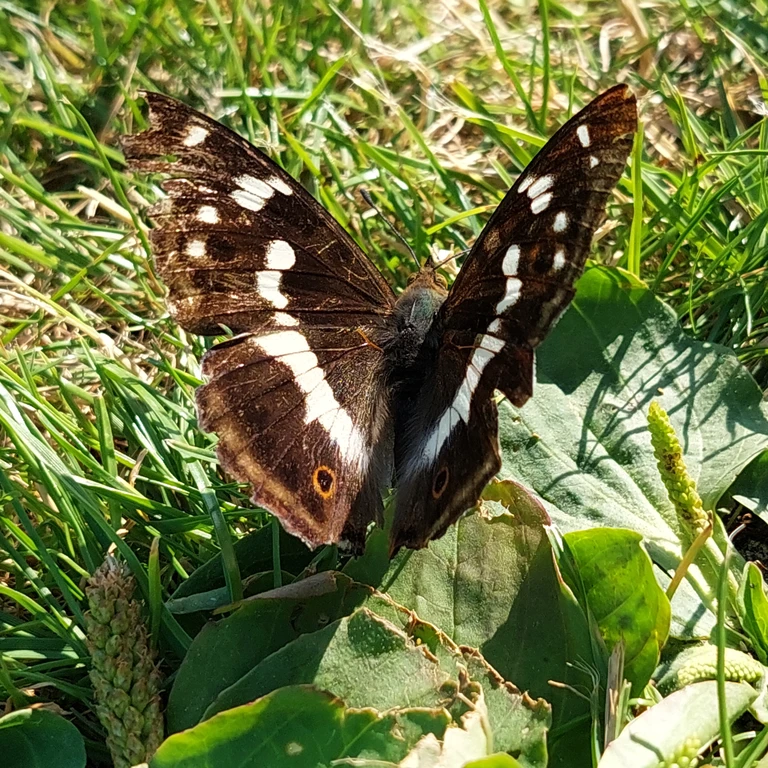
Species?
Apatura iris
